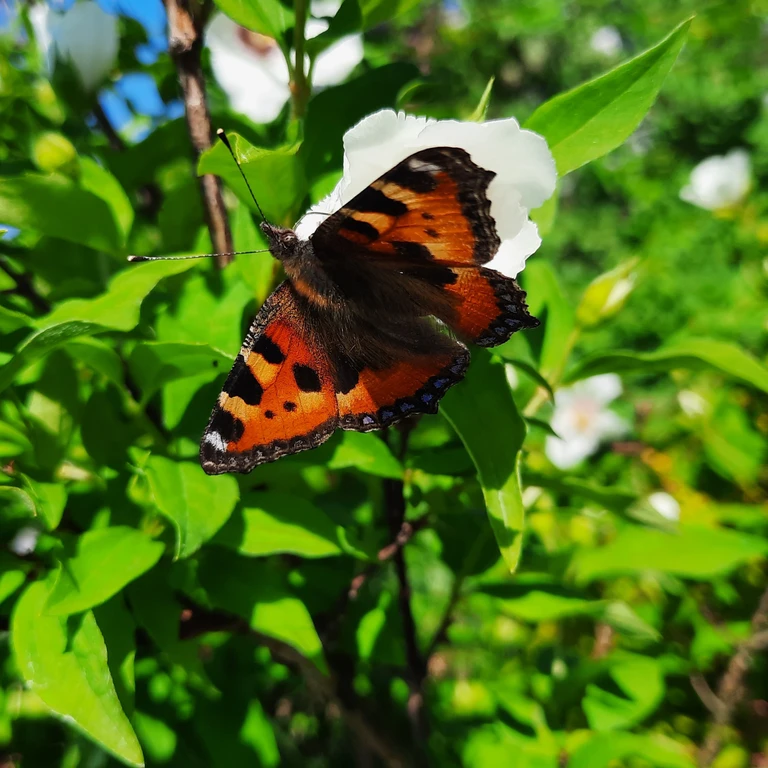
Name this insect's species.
Aglais urticae
